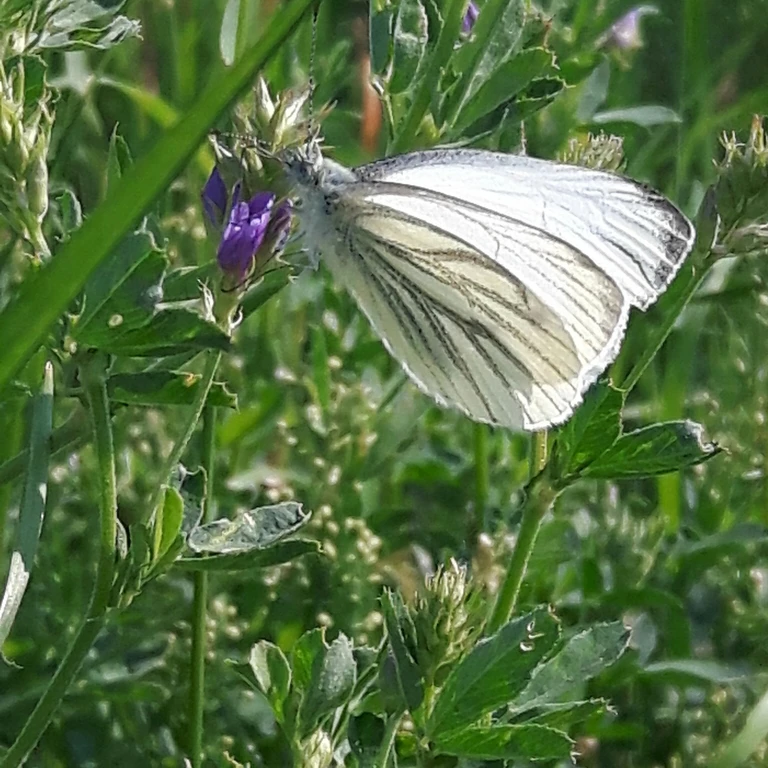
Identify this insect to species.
Pieris napi
